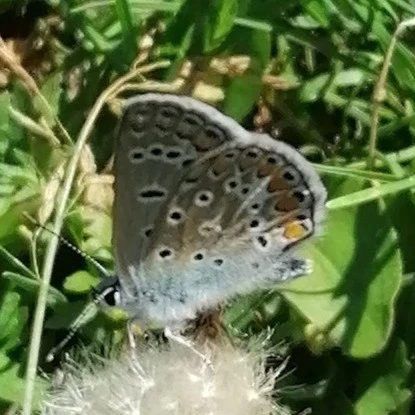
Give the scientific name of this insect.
Polyommatus icarus
